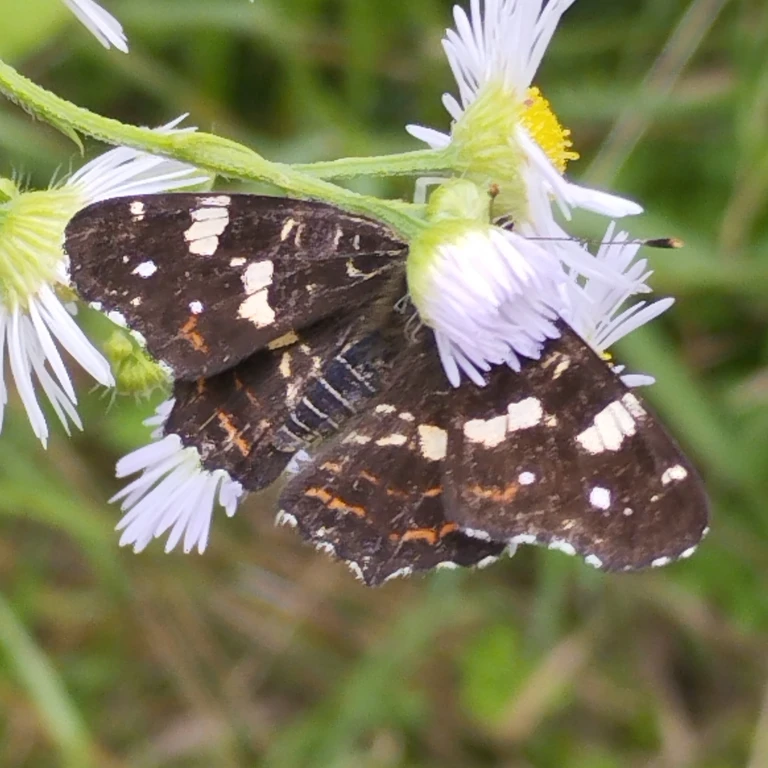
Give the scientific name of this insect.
Araschnia levana
